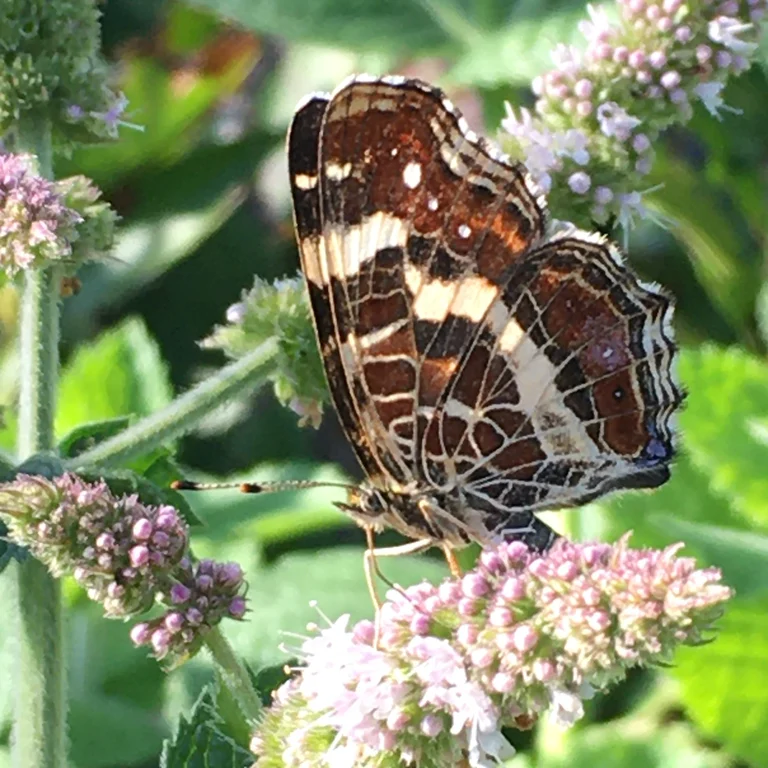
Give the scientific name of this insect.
Araschnia levana
